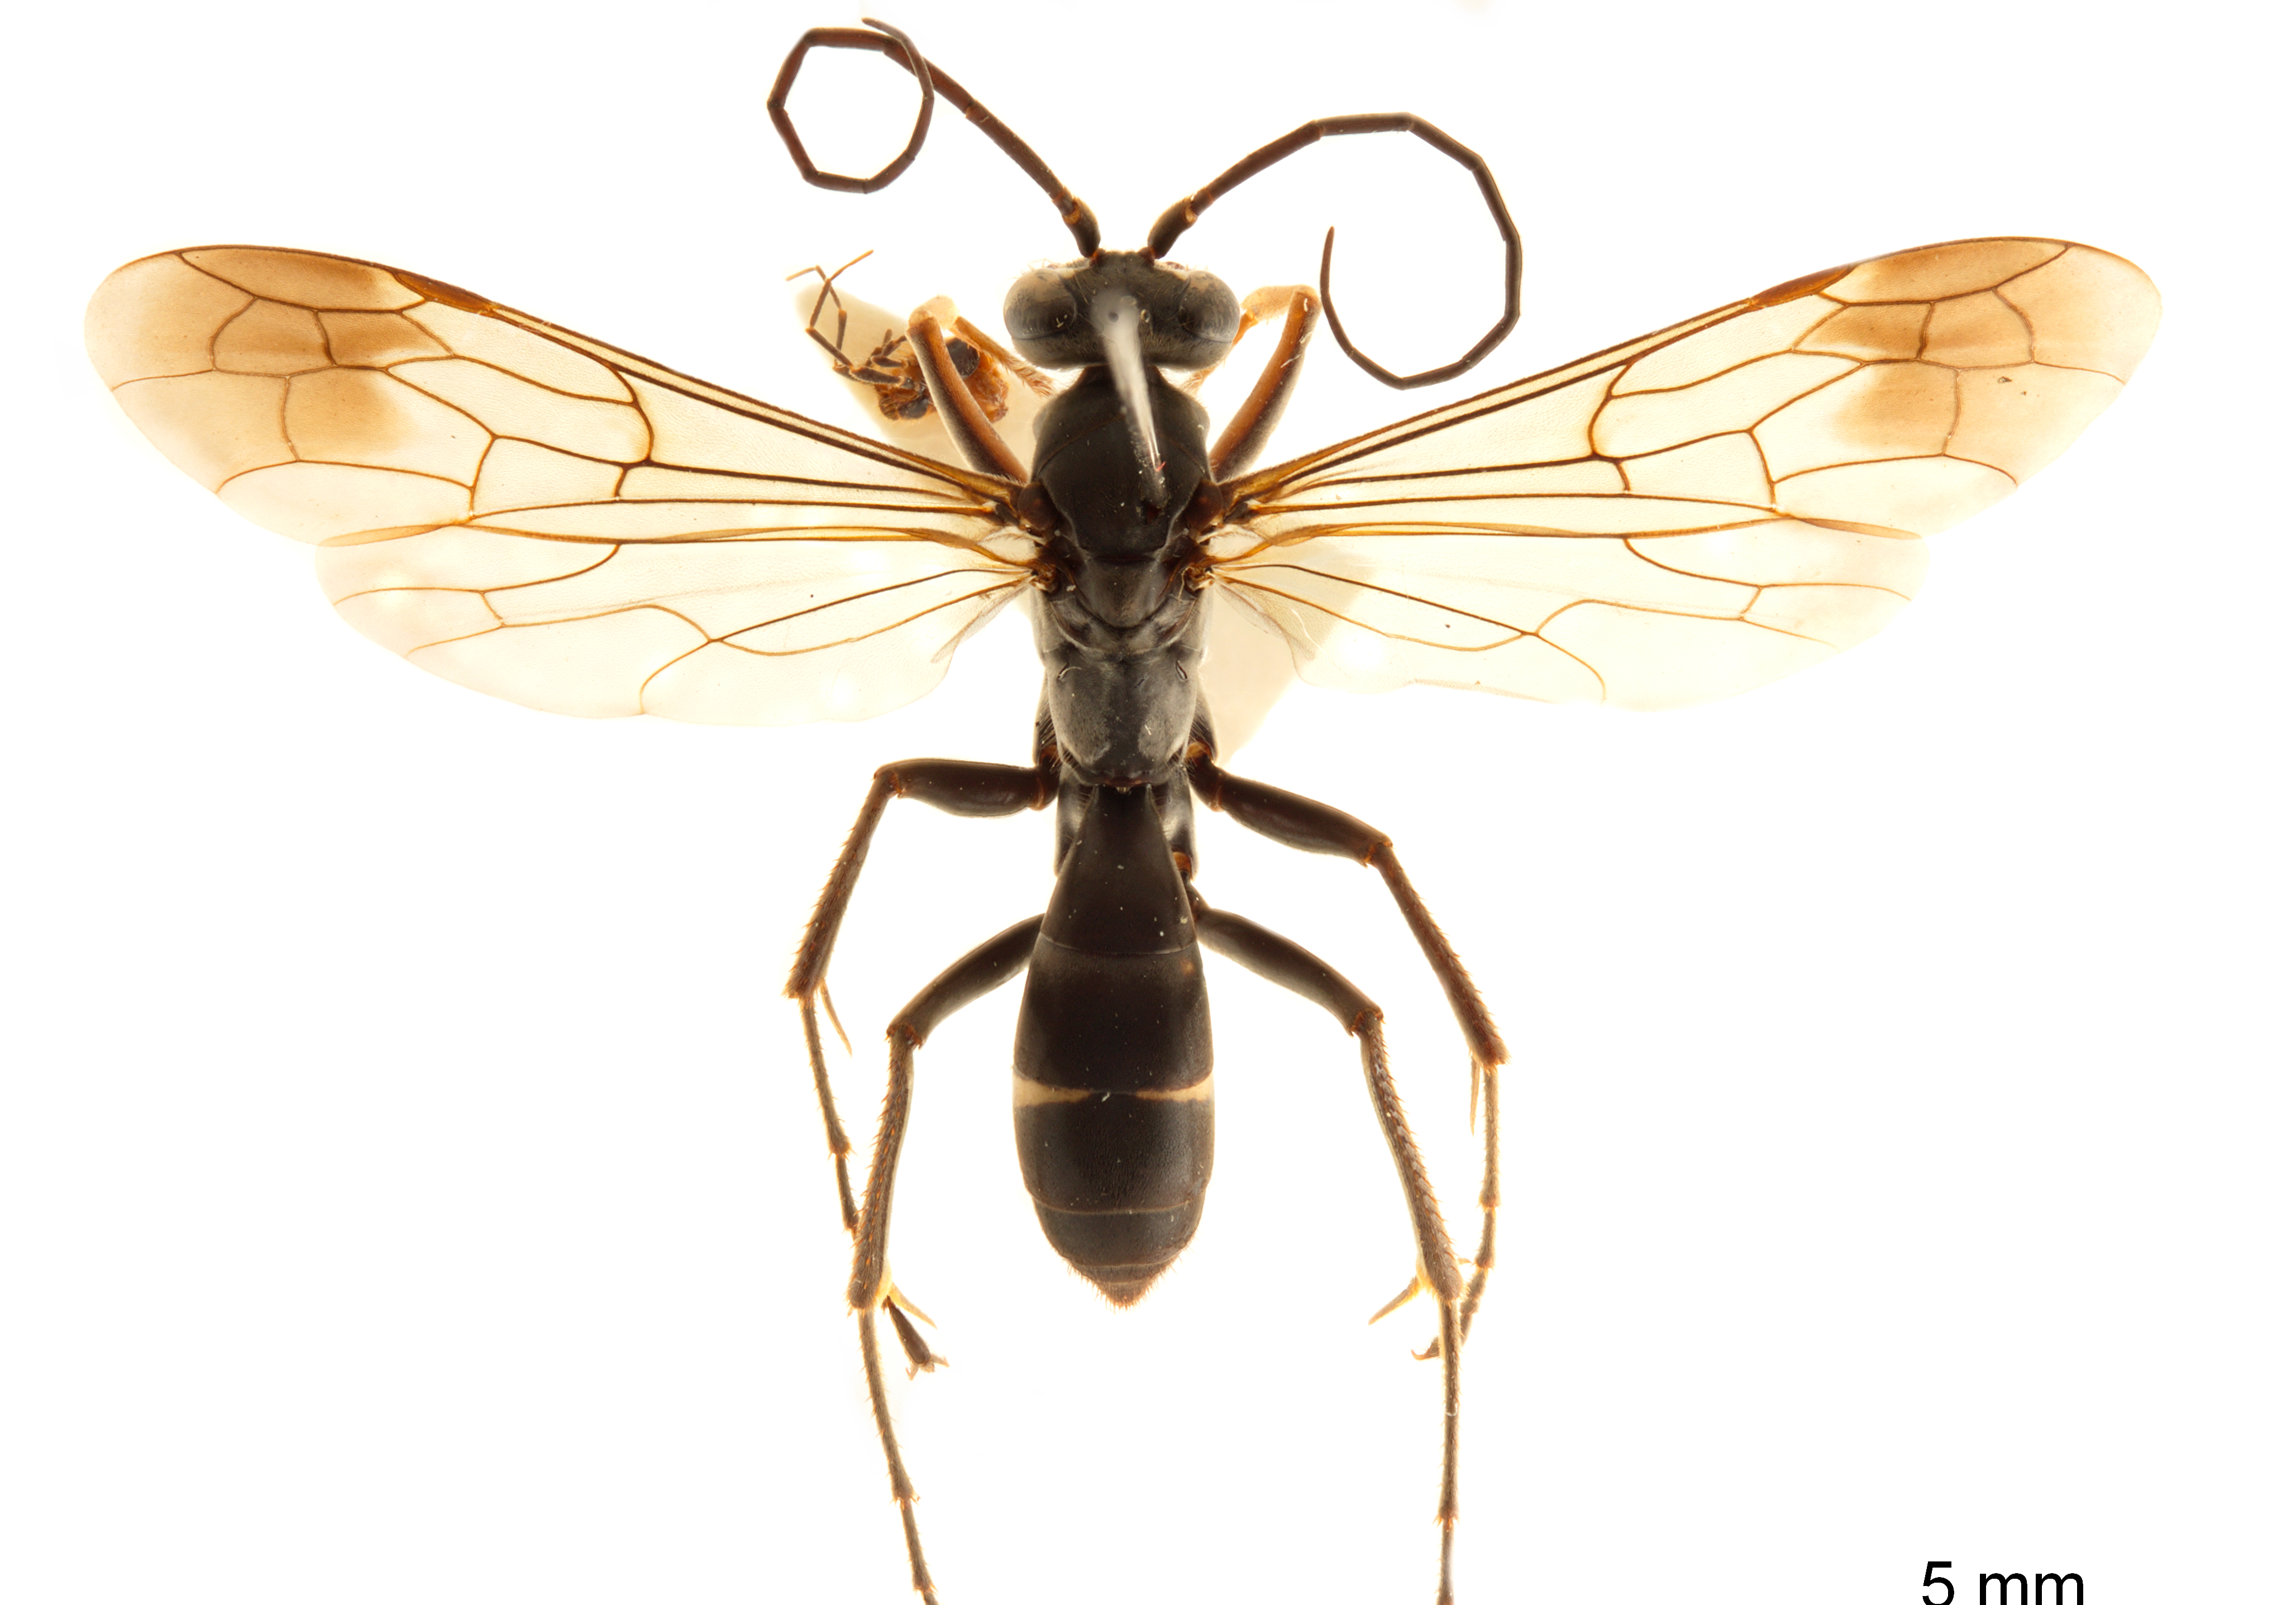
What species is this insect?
Eopompilus internalis
